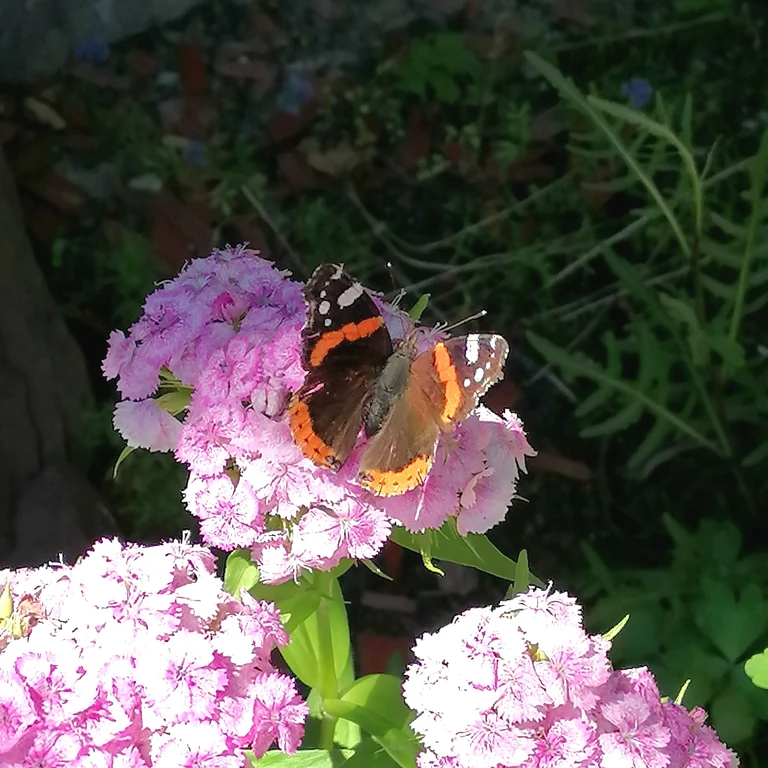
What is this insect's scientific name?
Vanessa atalanta
